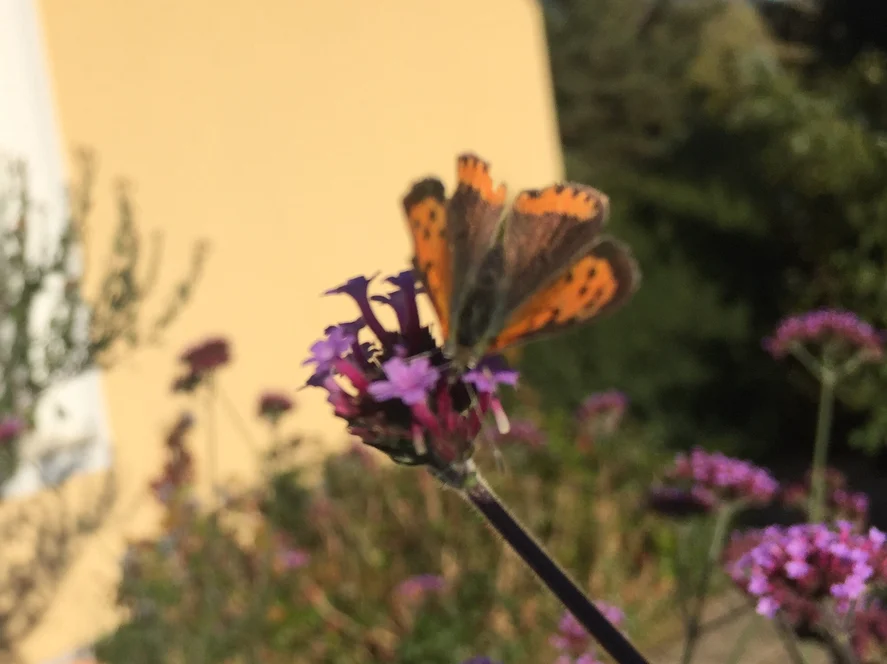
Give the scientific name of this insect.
Lycaena phlaeas
